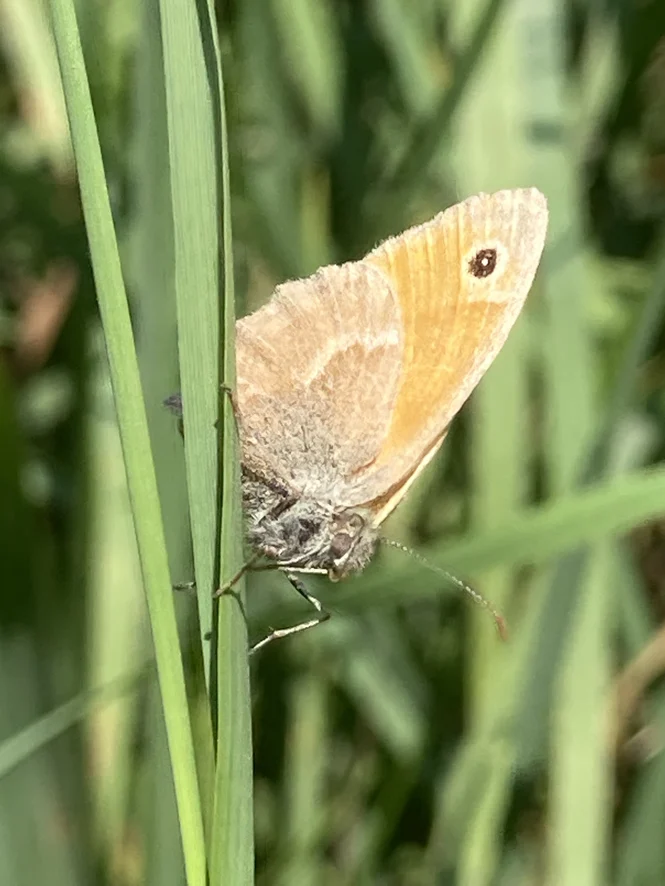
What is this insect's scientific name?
Coenonympha pamphilus
